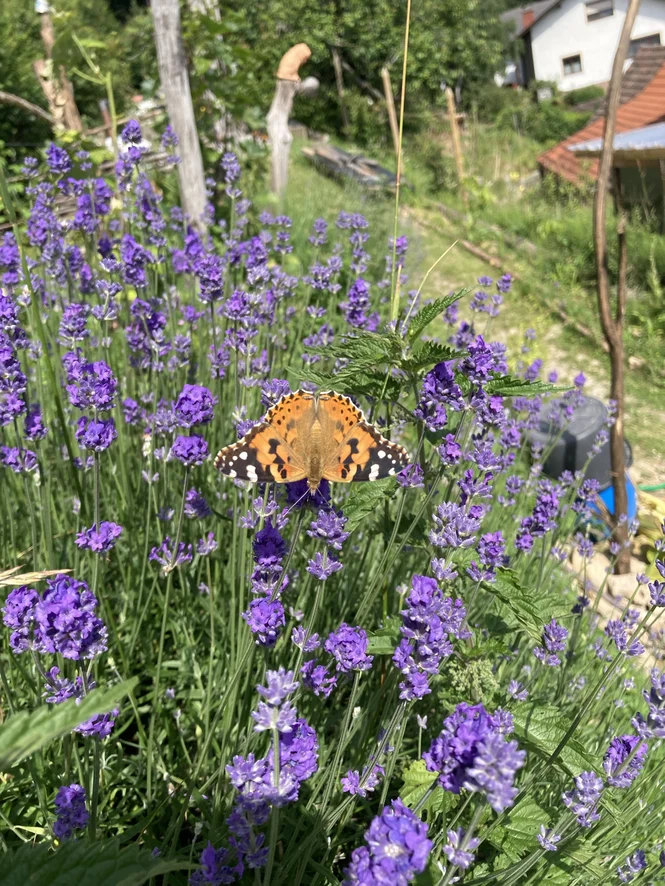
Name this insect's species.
Vanessa cardui
